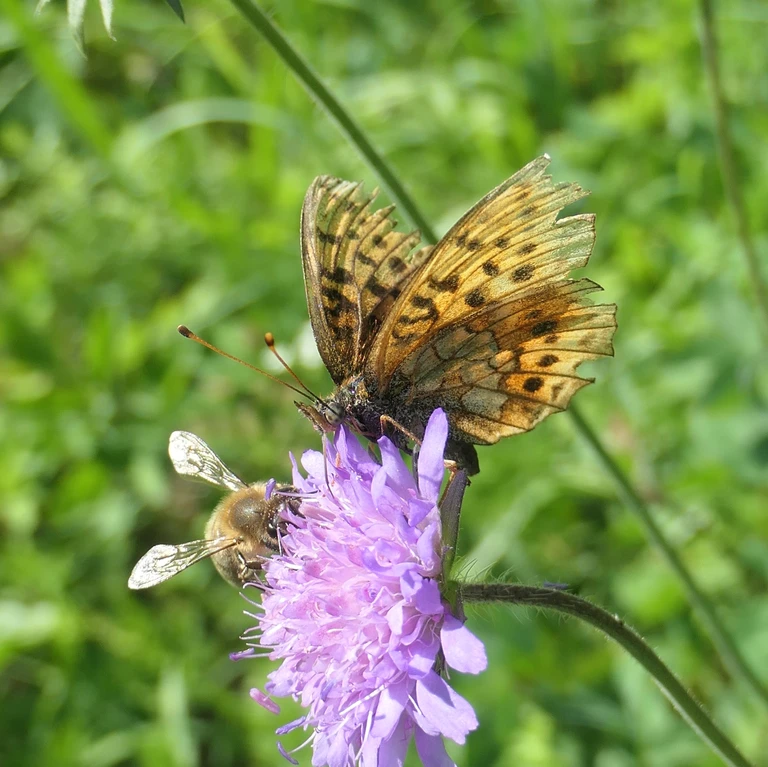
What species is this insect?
Brenthis ino
